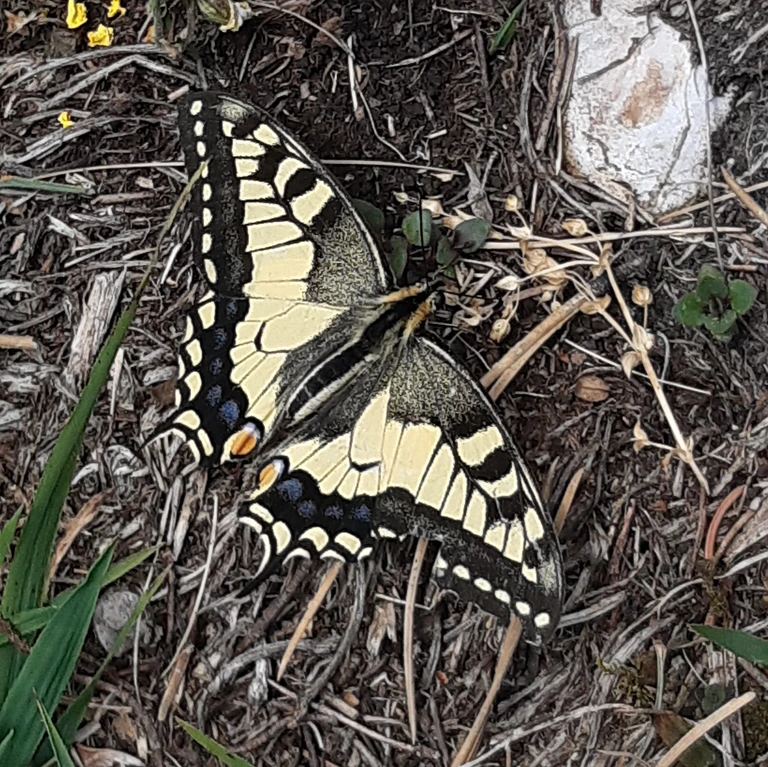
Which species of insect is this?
Papilio machaon
